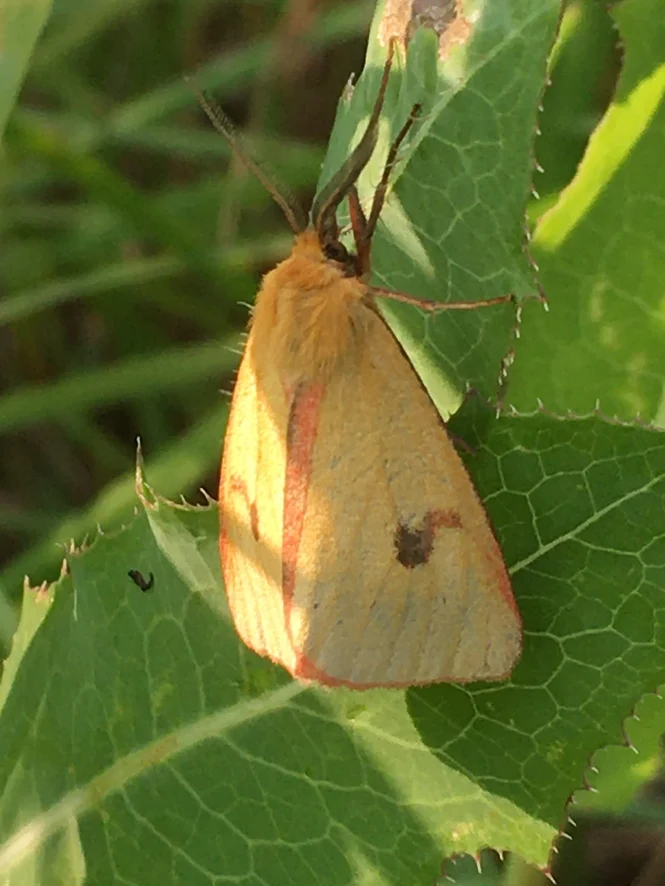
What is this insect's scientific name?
Diacrisia sannio
